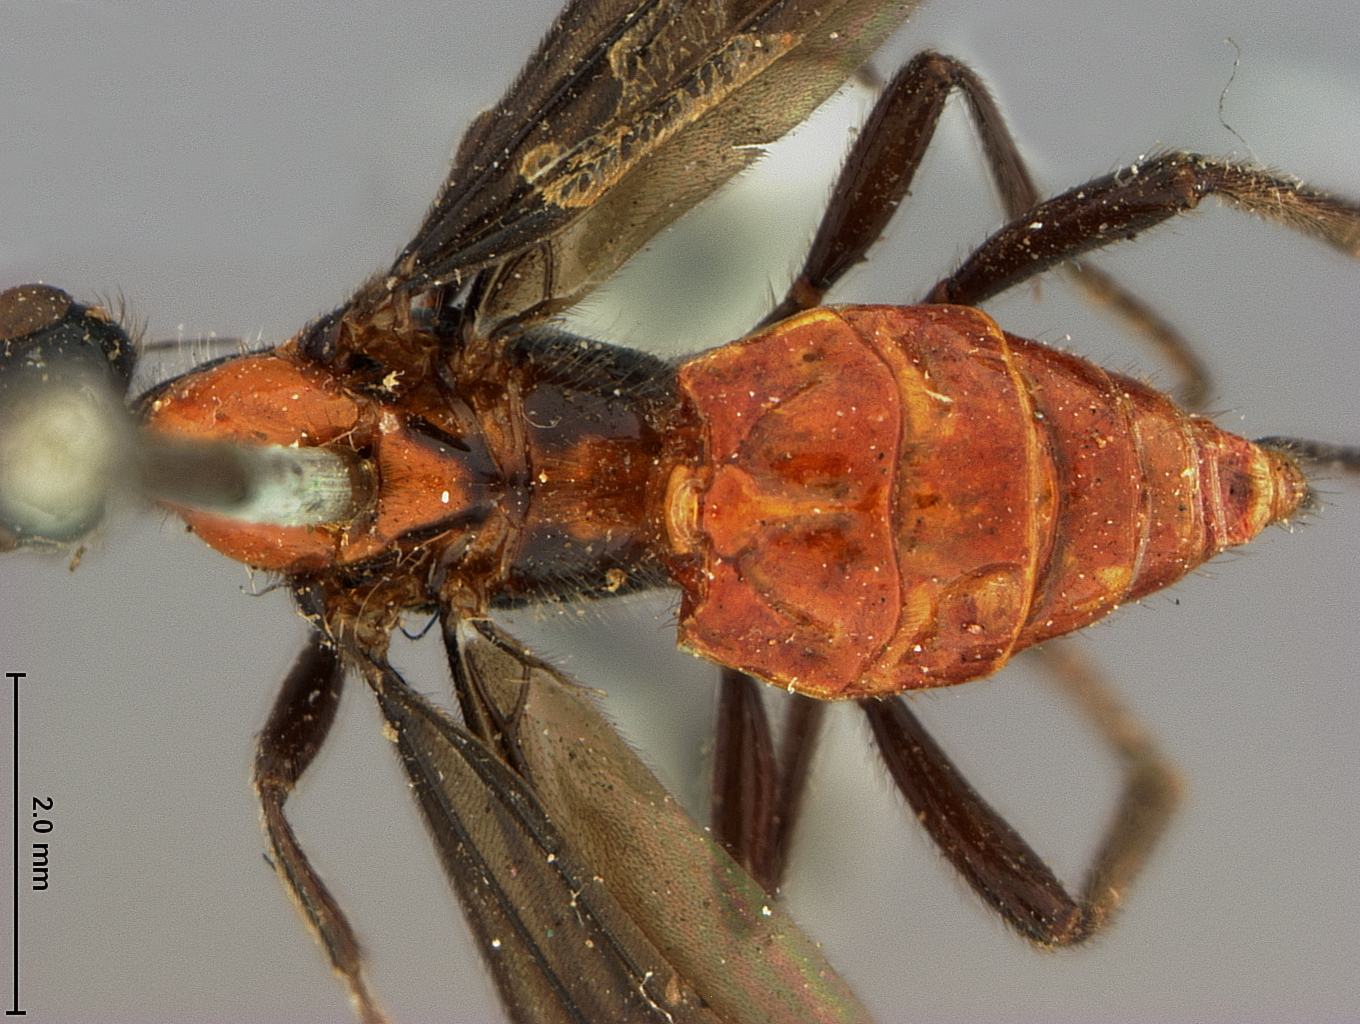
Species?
Bracon atripectus
